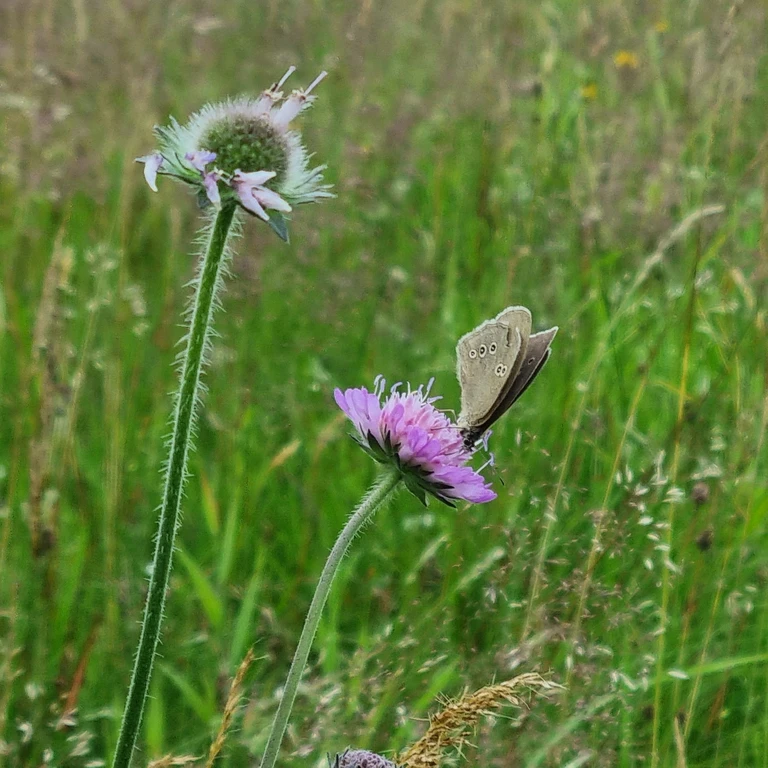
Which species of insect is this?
Aphantopus hyperantus
